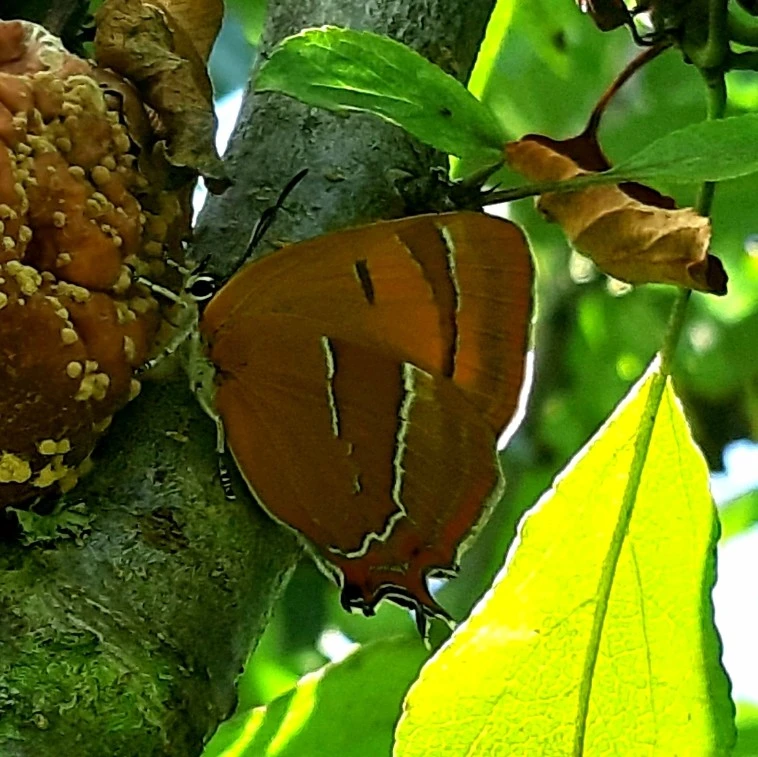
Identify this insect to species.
Thecla betulae
